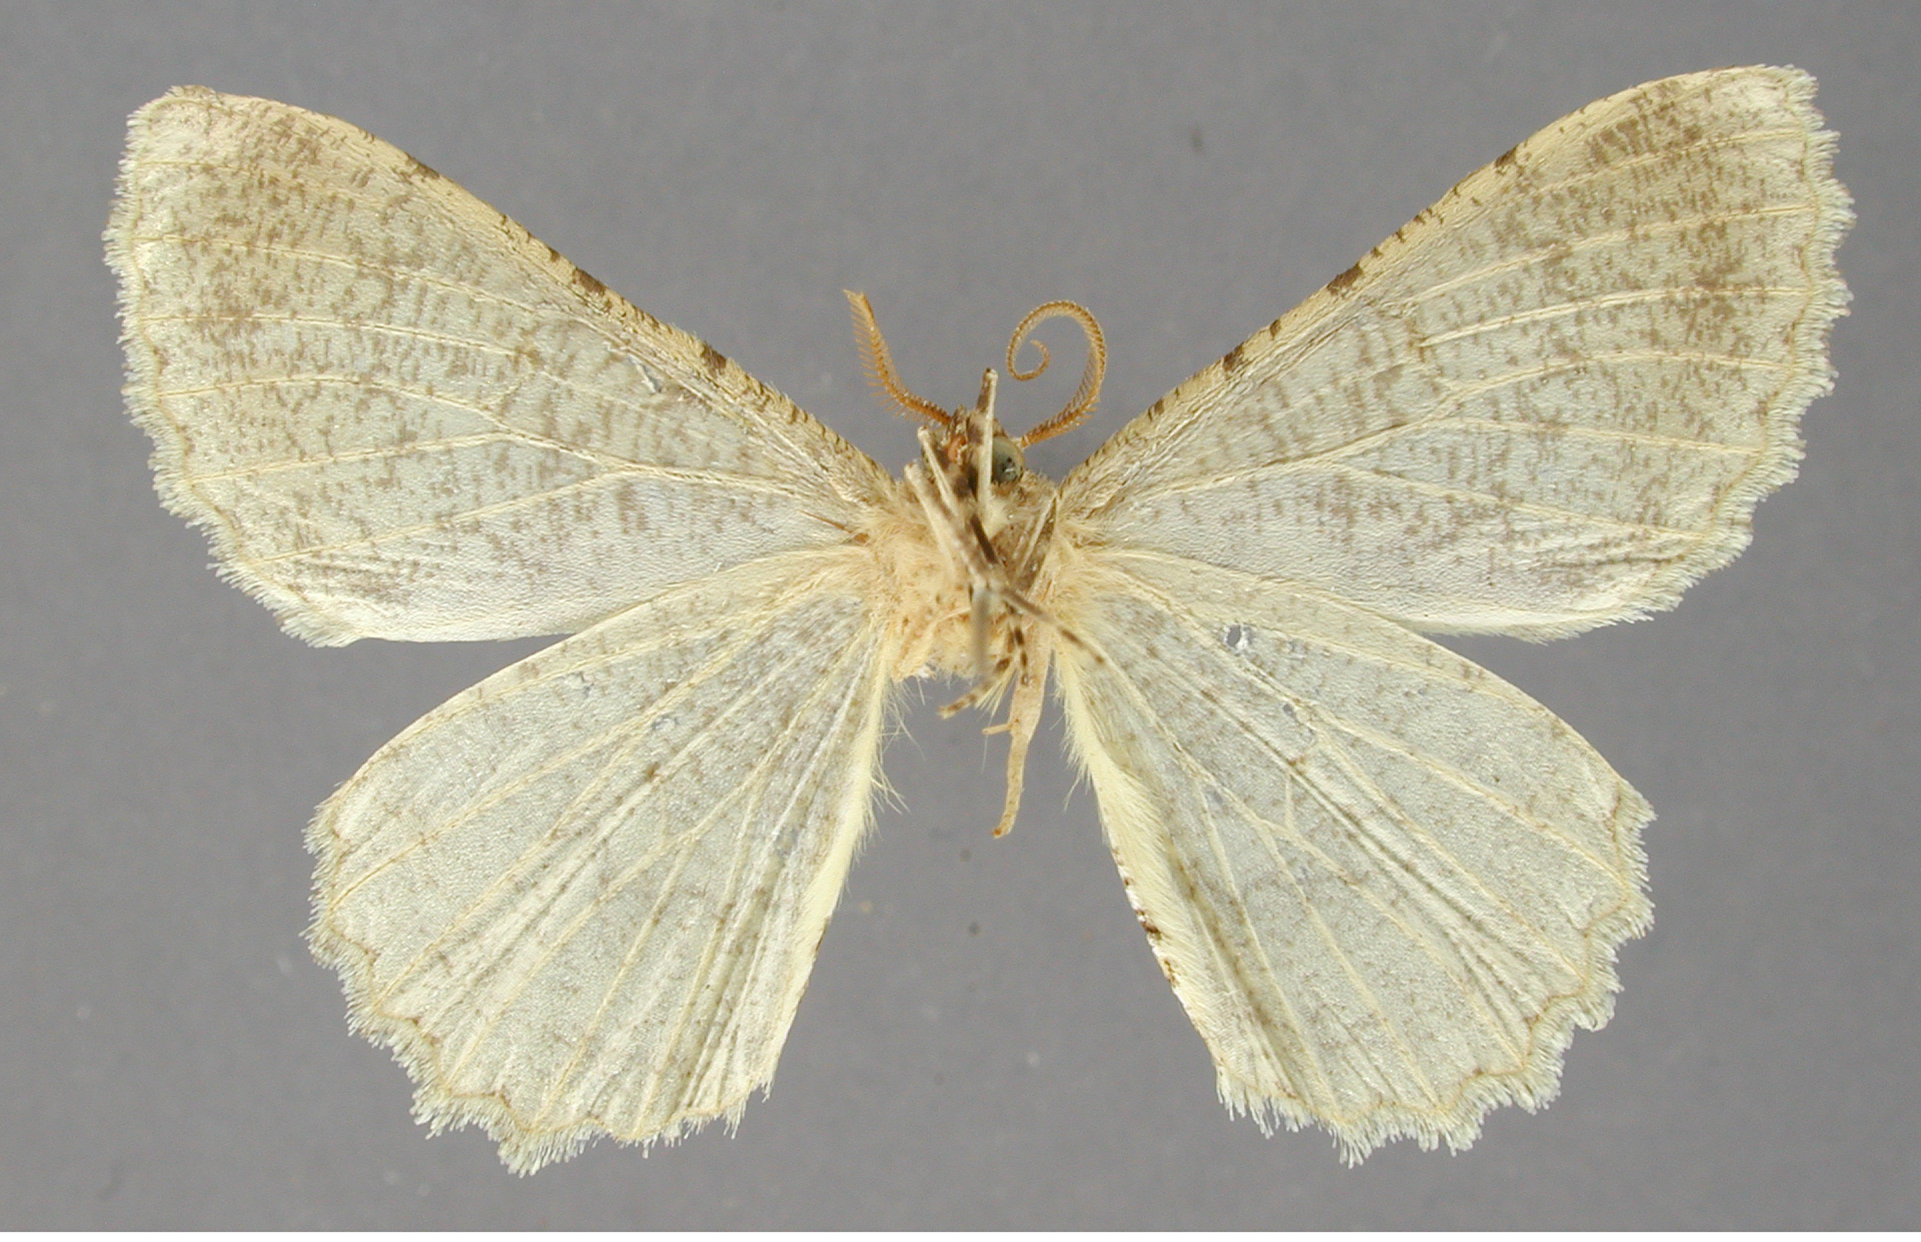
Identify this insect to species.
Nesalcis nebetta
